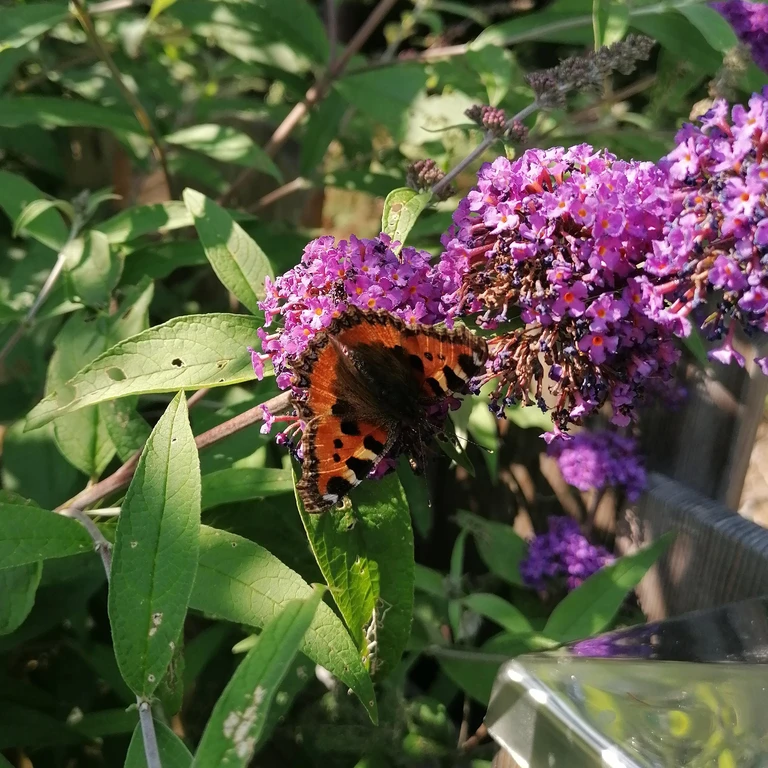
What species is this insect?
Aglais urticae
